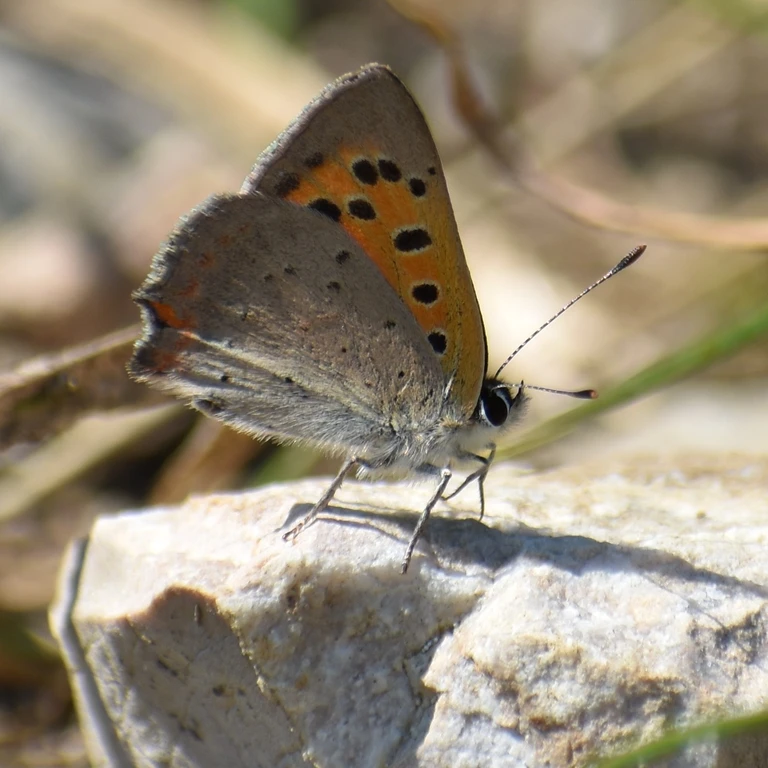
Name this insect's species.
Lycaena phlaeas
